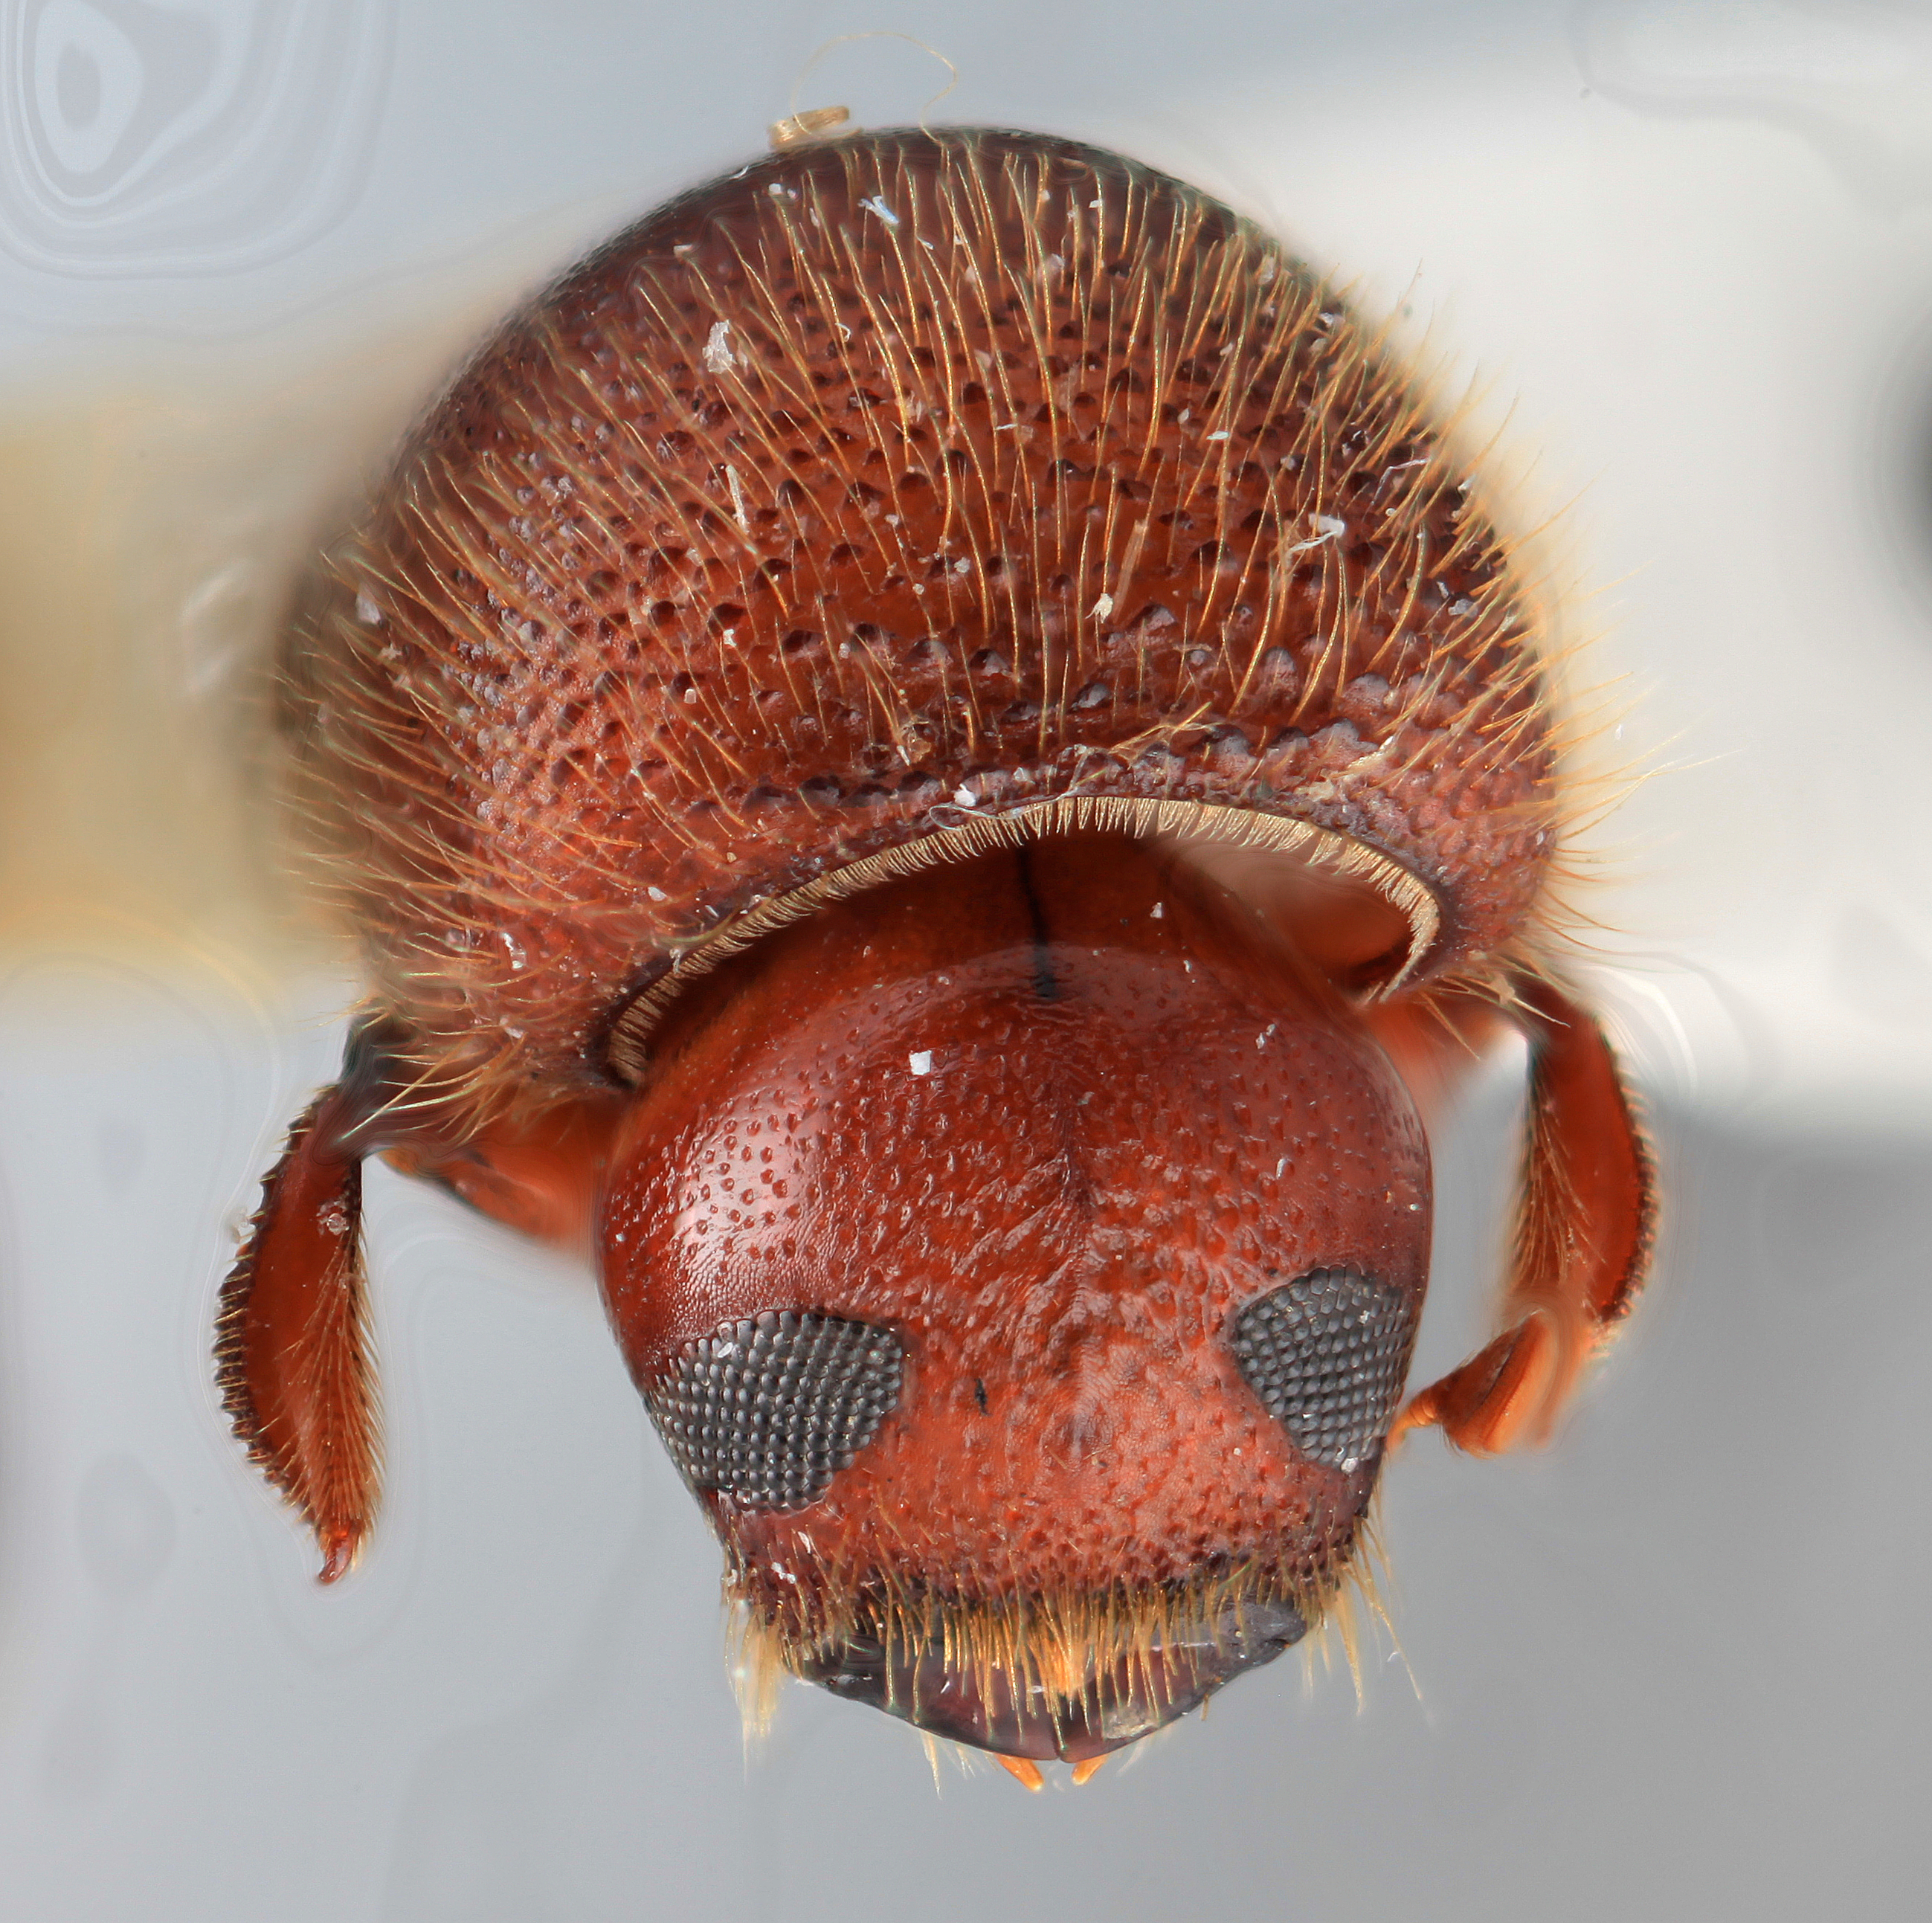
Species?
Dryocoetoides severus
